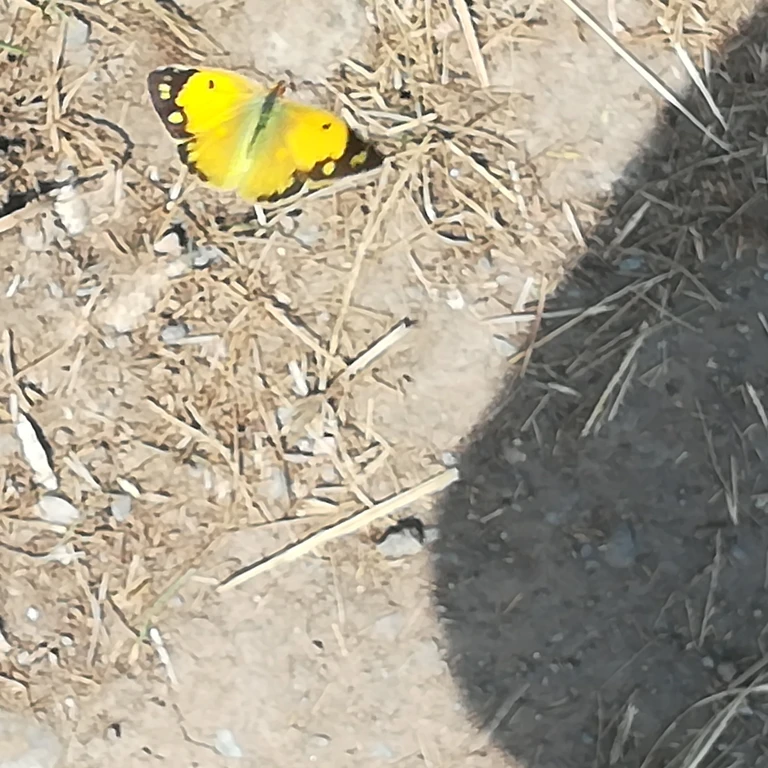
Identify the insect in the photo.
Colias croceus
